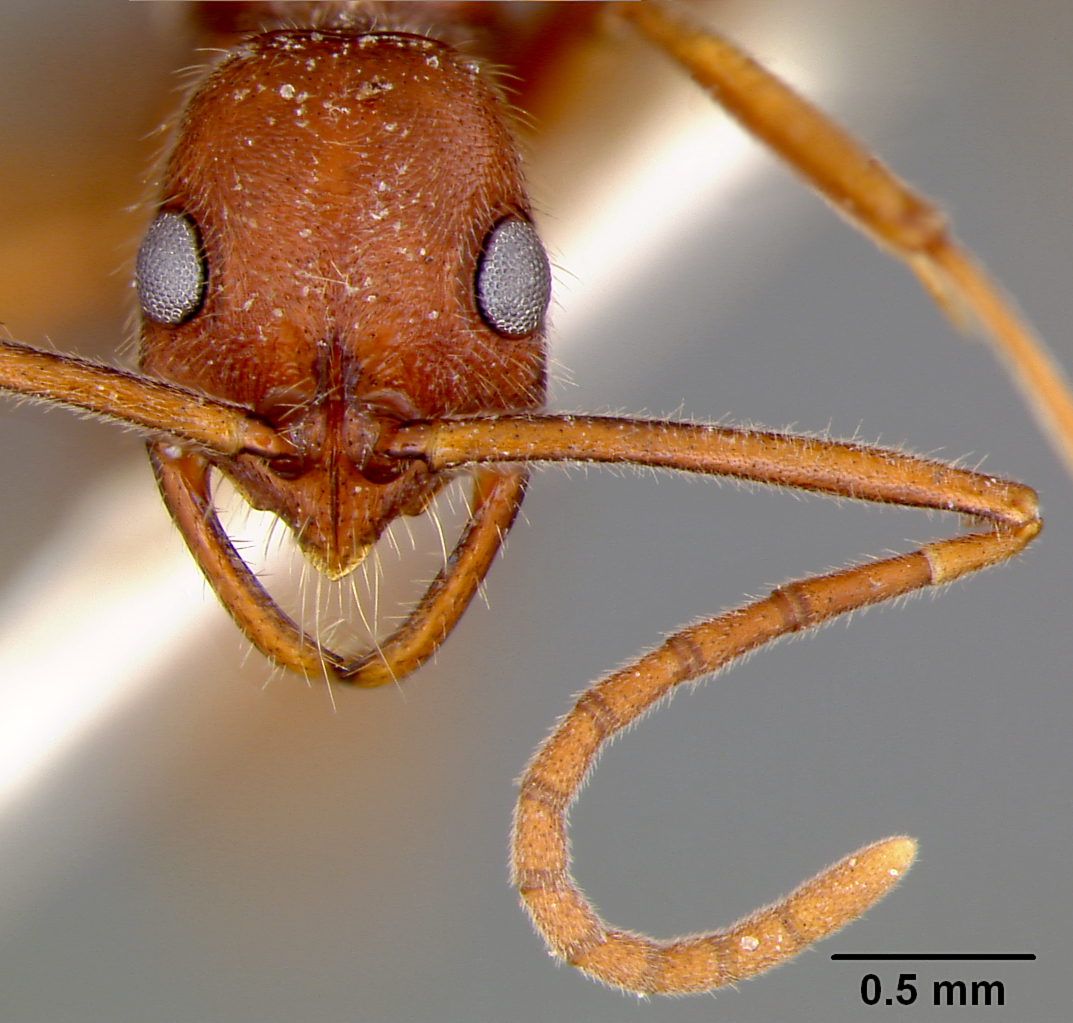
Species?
Leptogenys peninsularis
